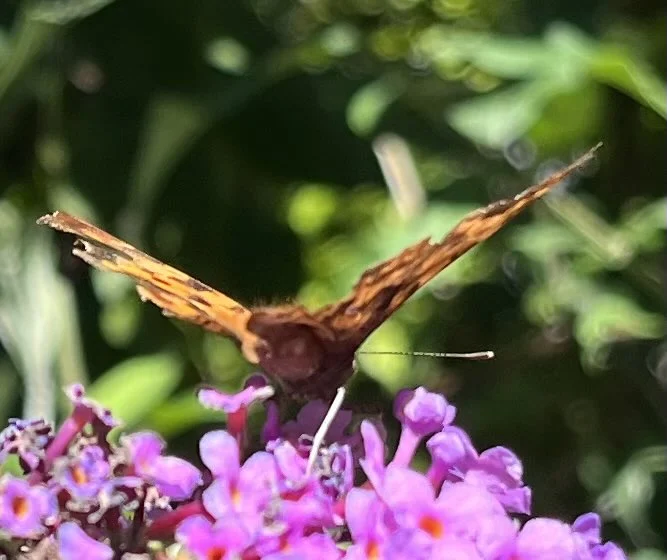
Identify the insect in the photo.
Polygonia c-album
